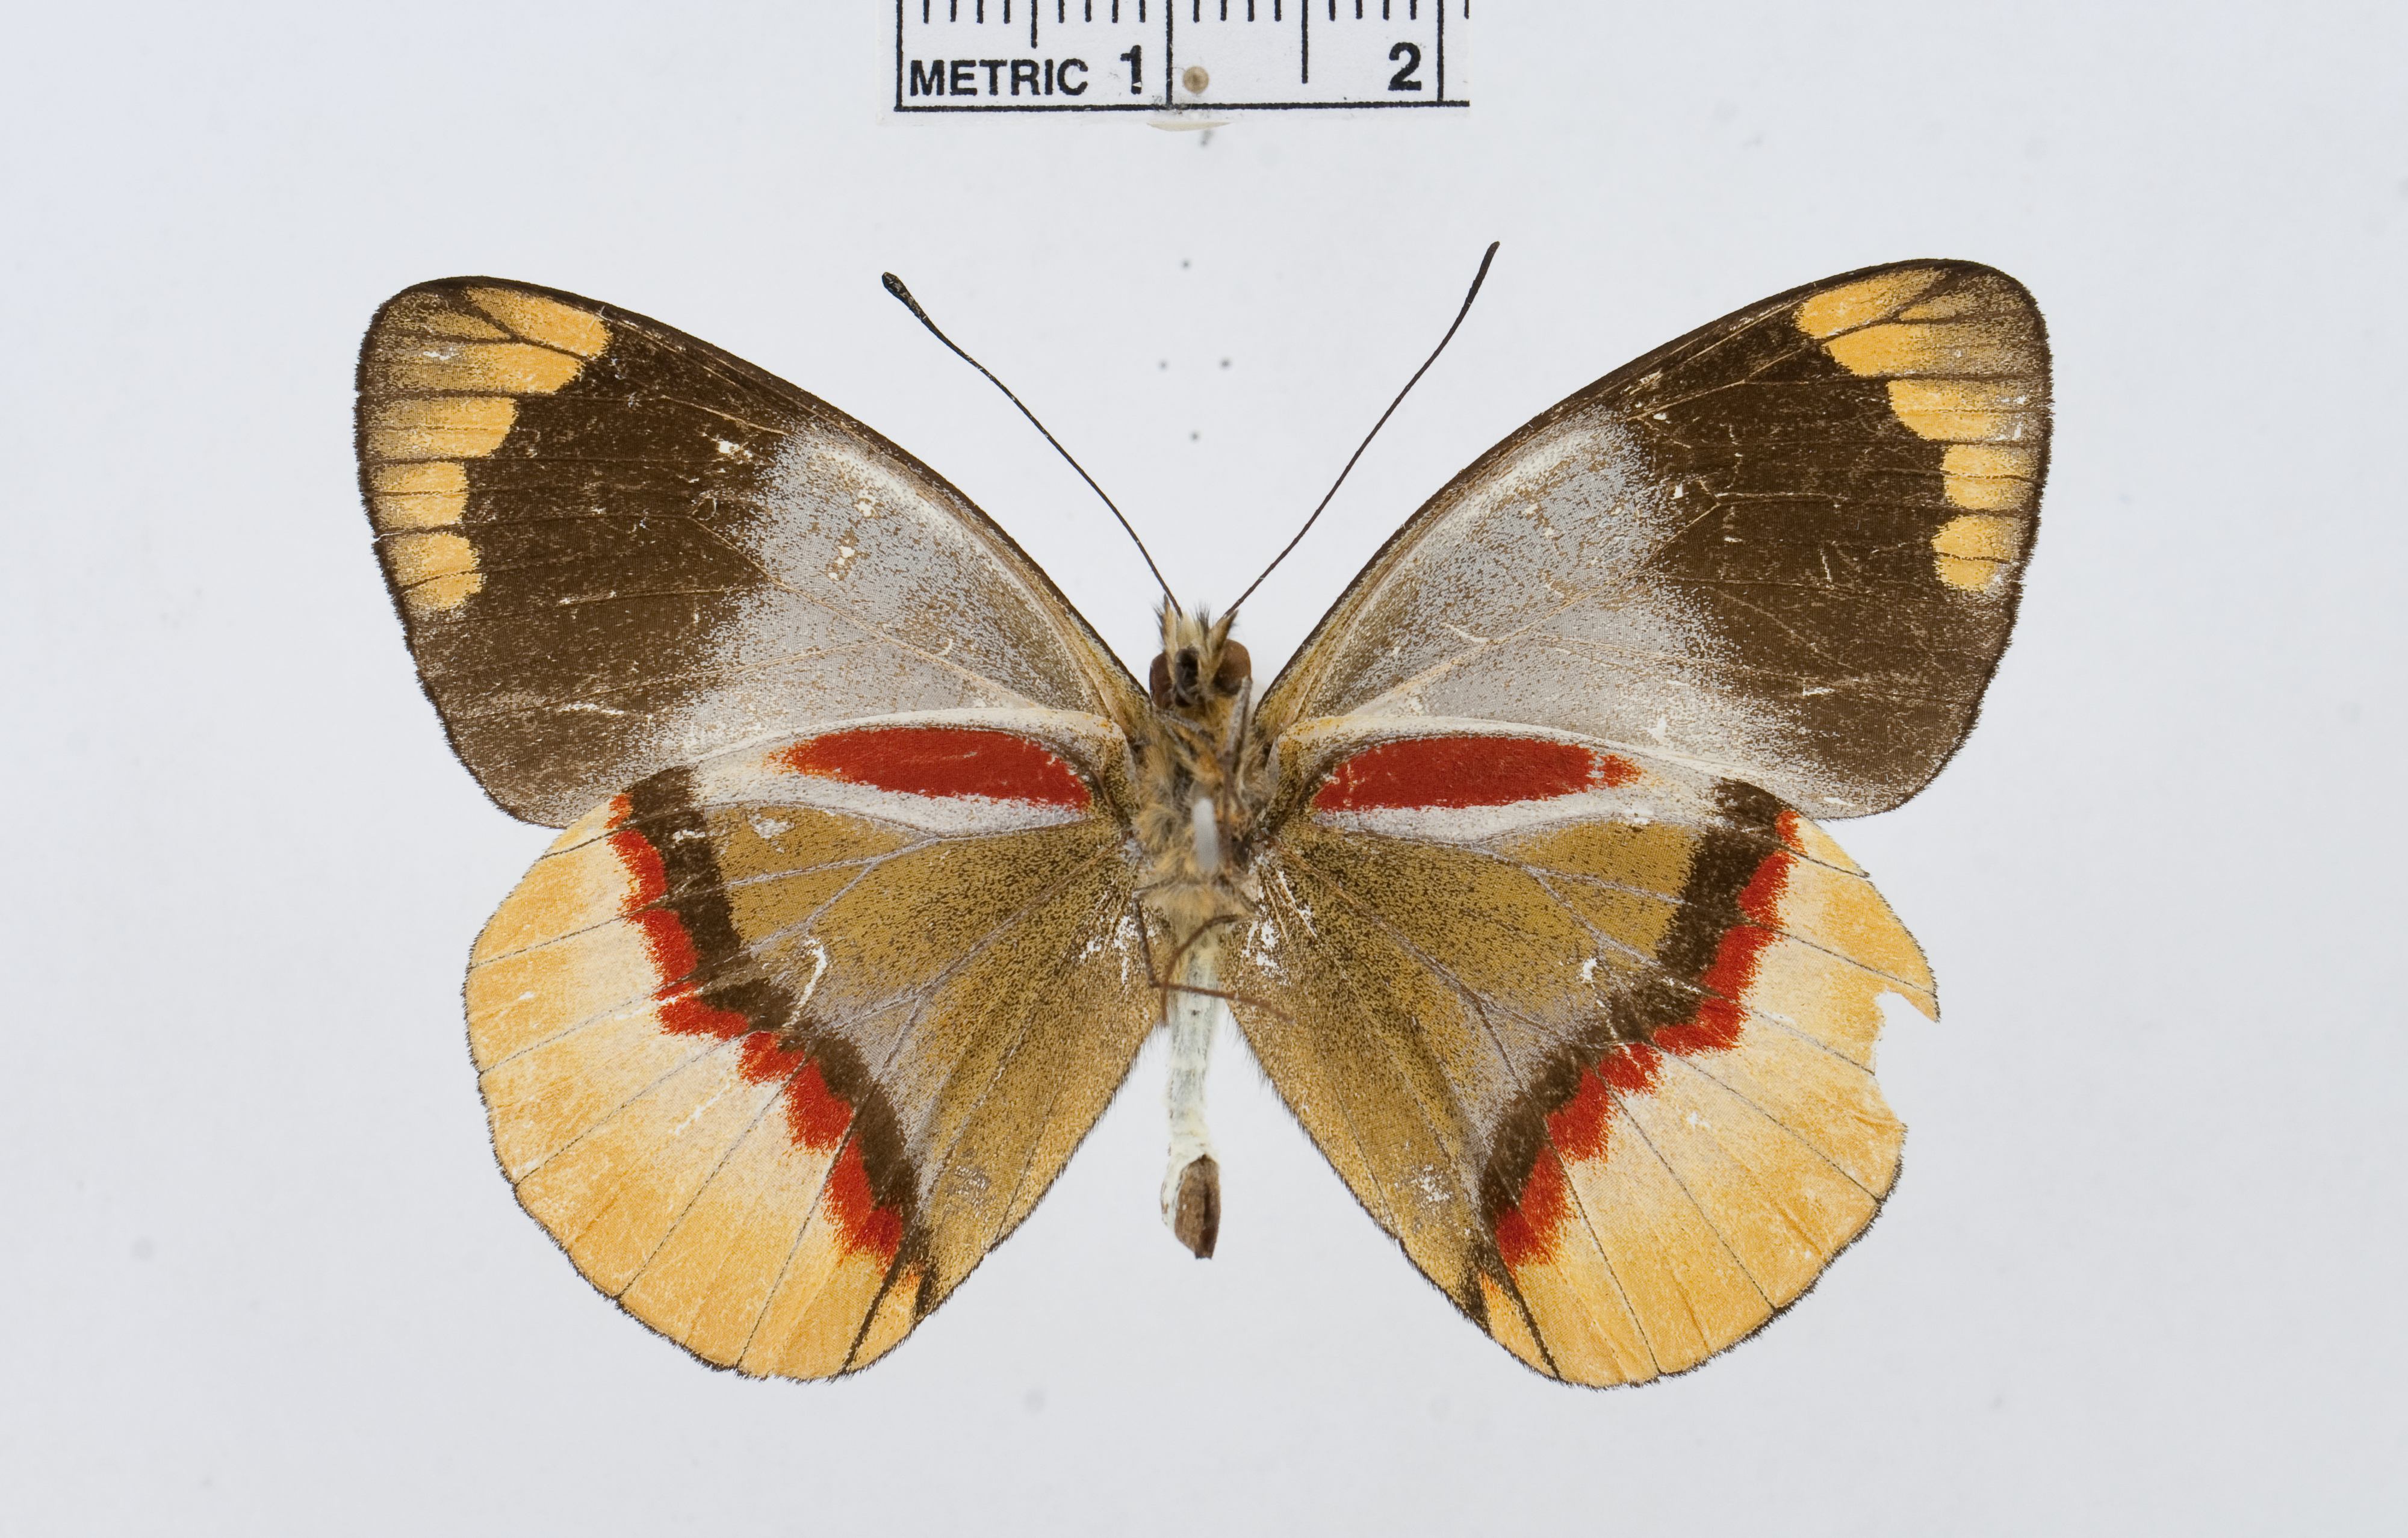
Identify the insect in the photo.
Delias prouti
